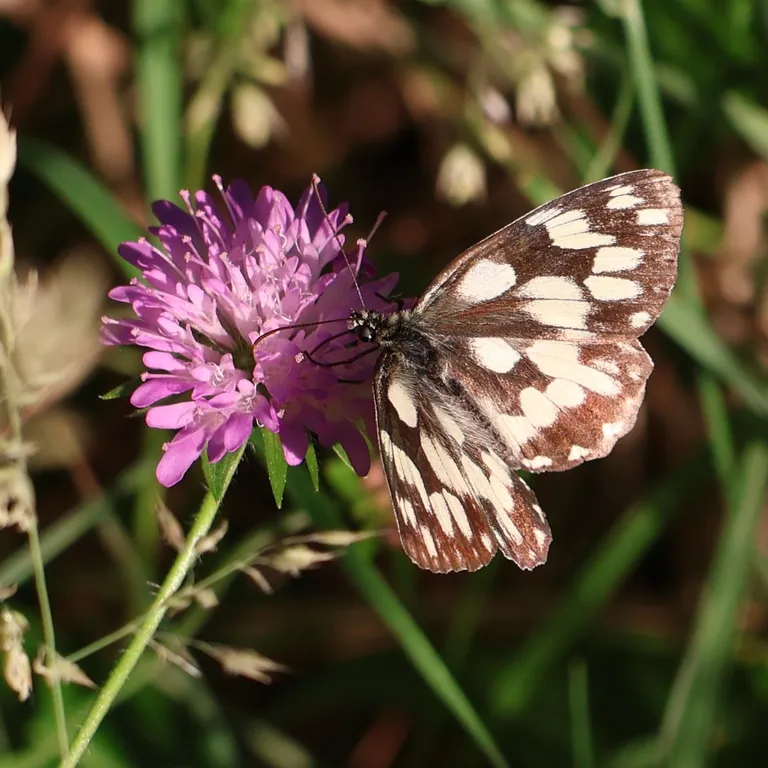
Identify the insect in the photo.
Melanargia galathea
